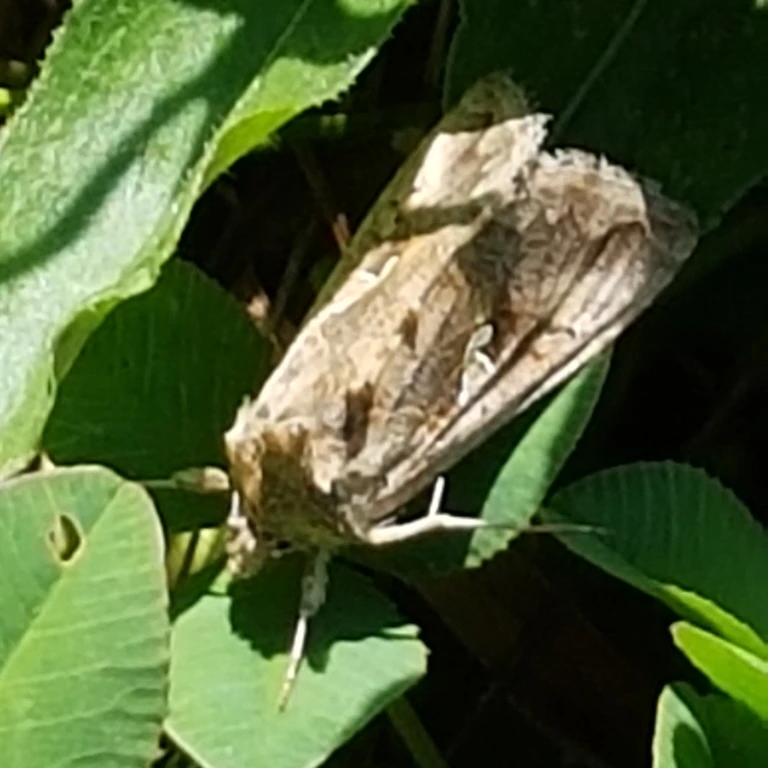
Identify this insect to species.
Autographa gamma
